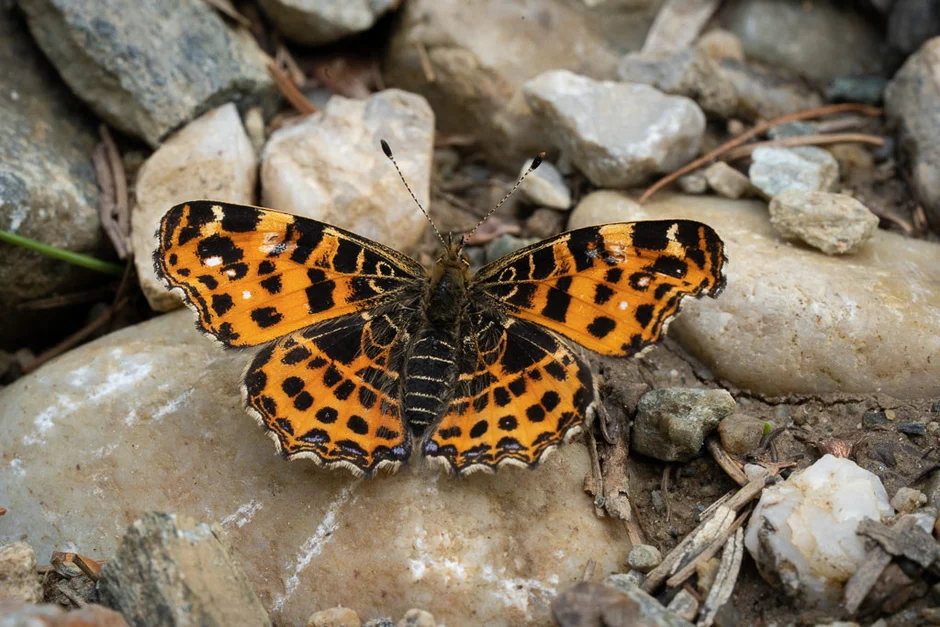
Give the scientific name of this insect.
Araschnia levana
